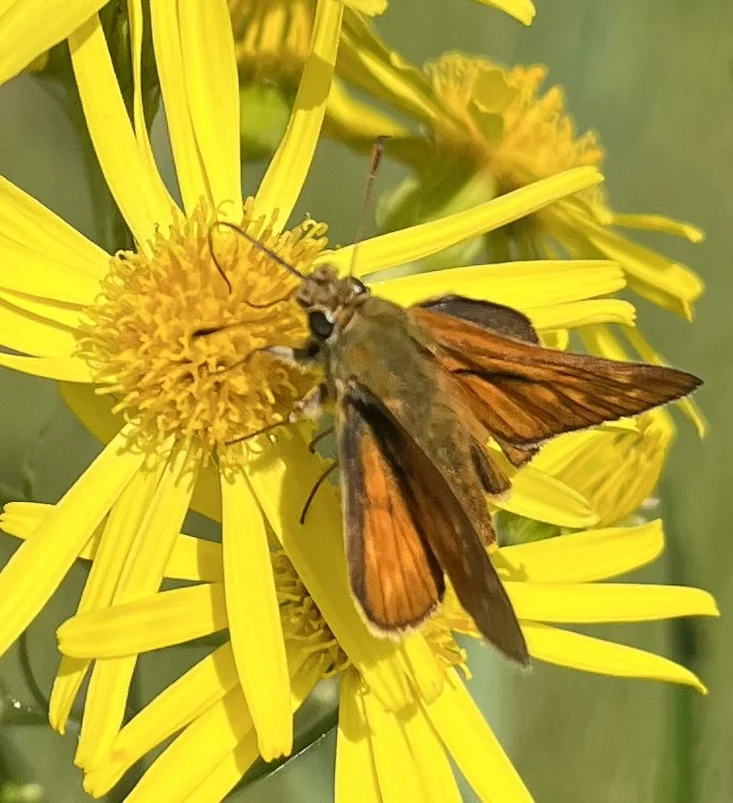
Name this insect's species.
Ochlodes sylvanus (also Ochlodes venata)
